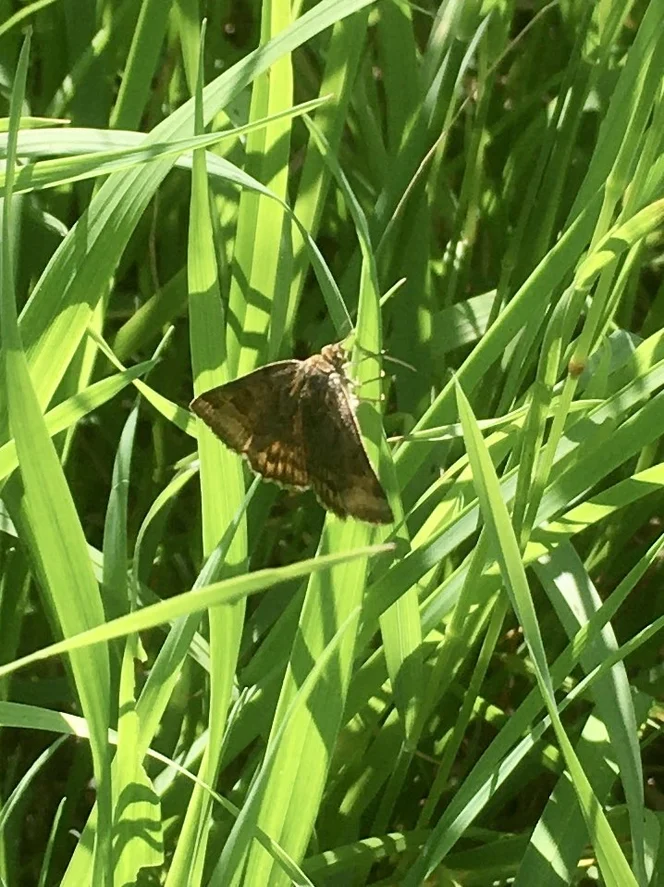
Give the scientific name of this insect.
Euclidia glyphica
